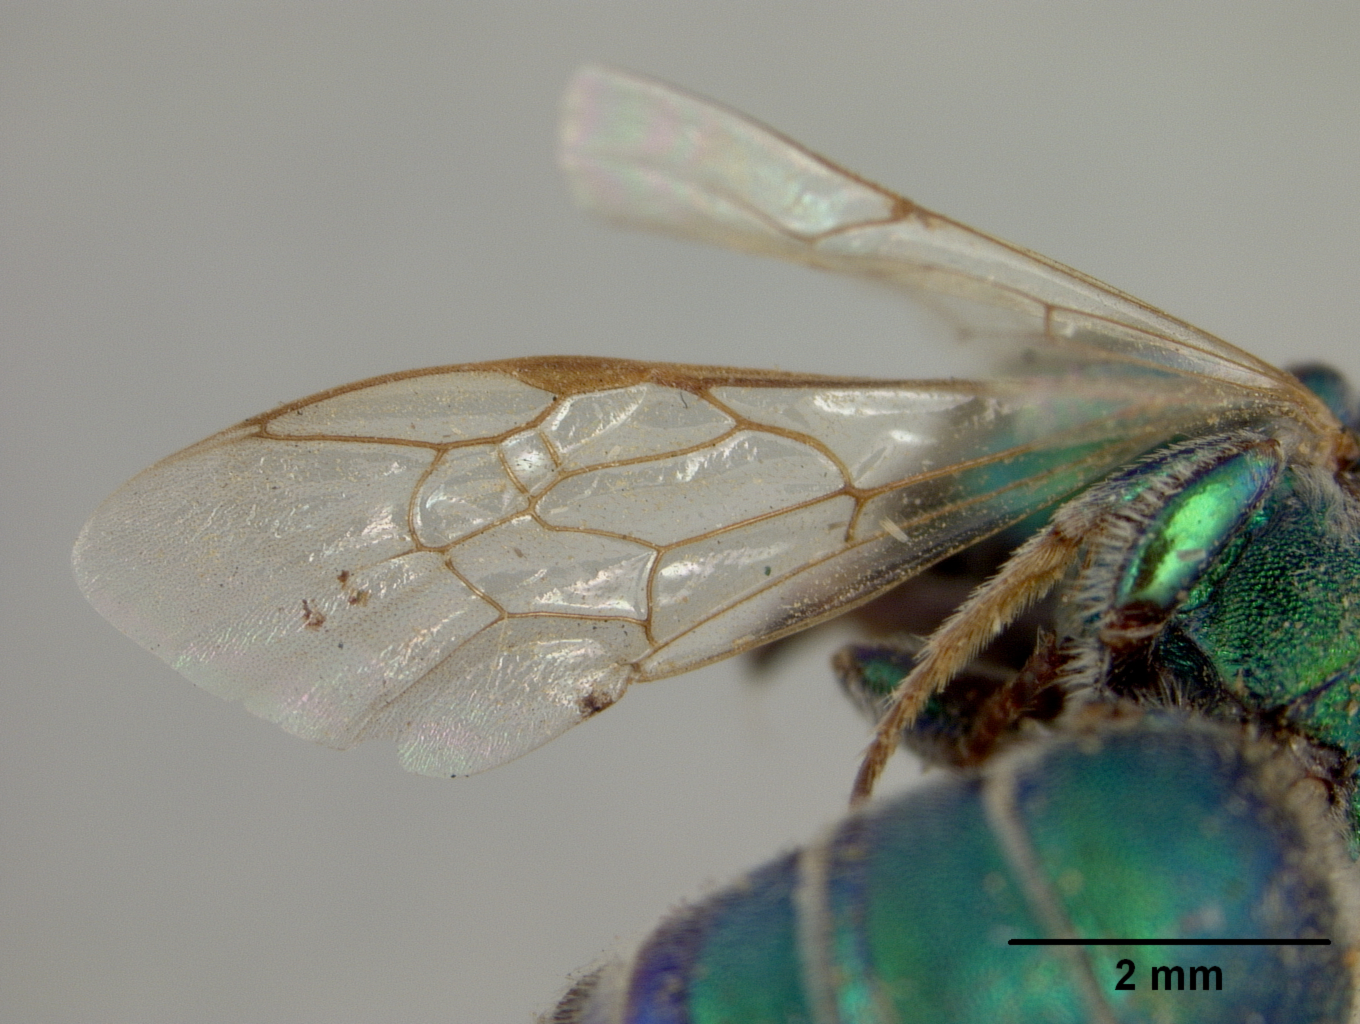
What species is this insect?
Augochlora coerulea
